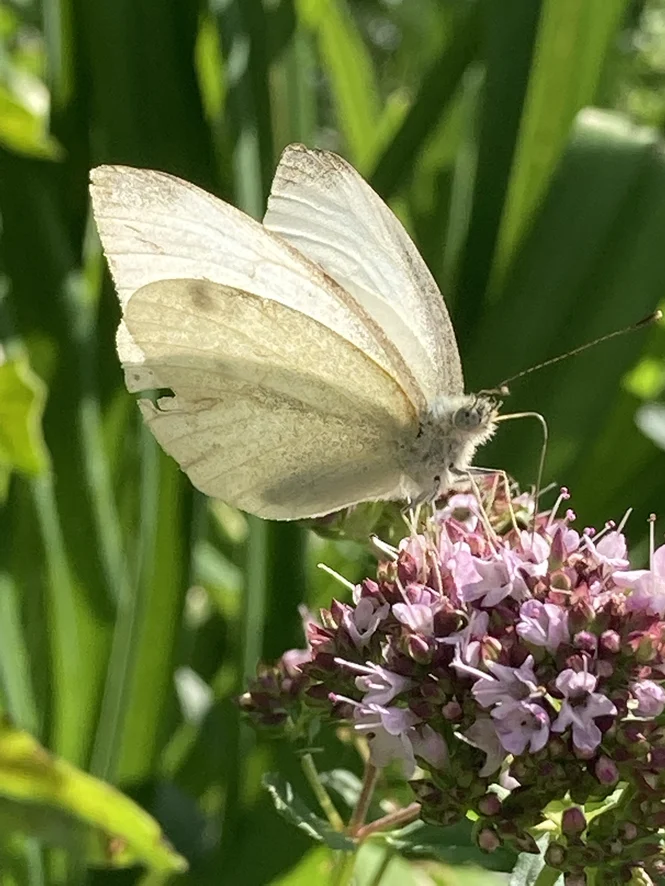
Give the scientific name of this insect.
Pieris rapae
